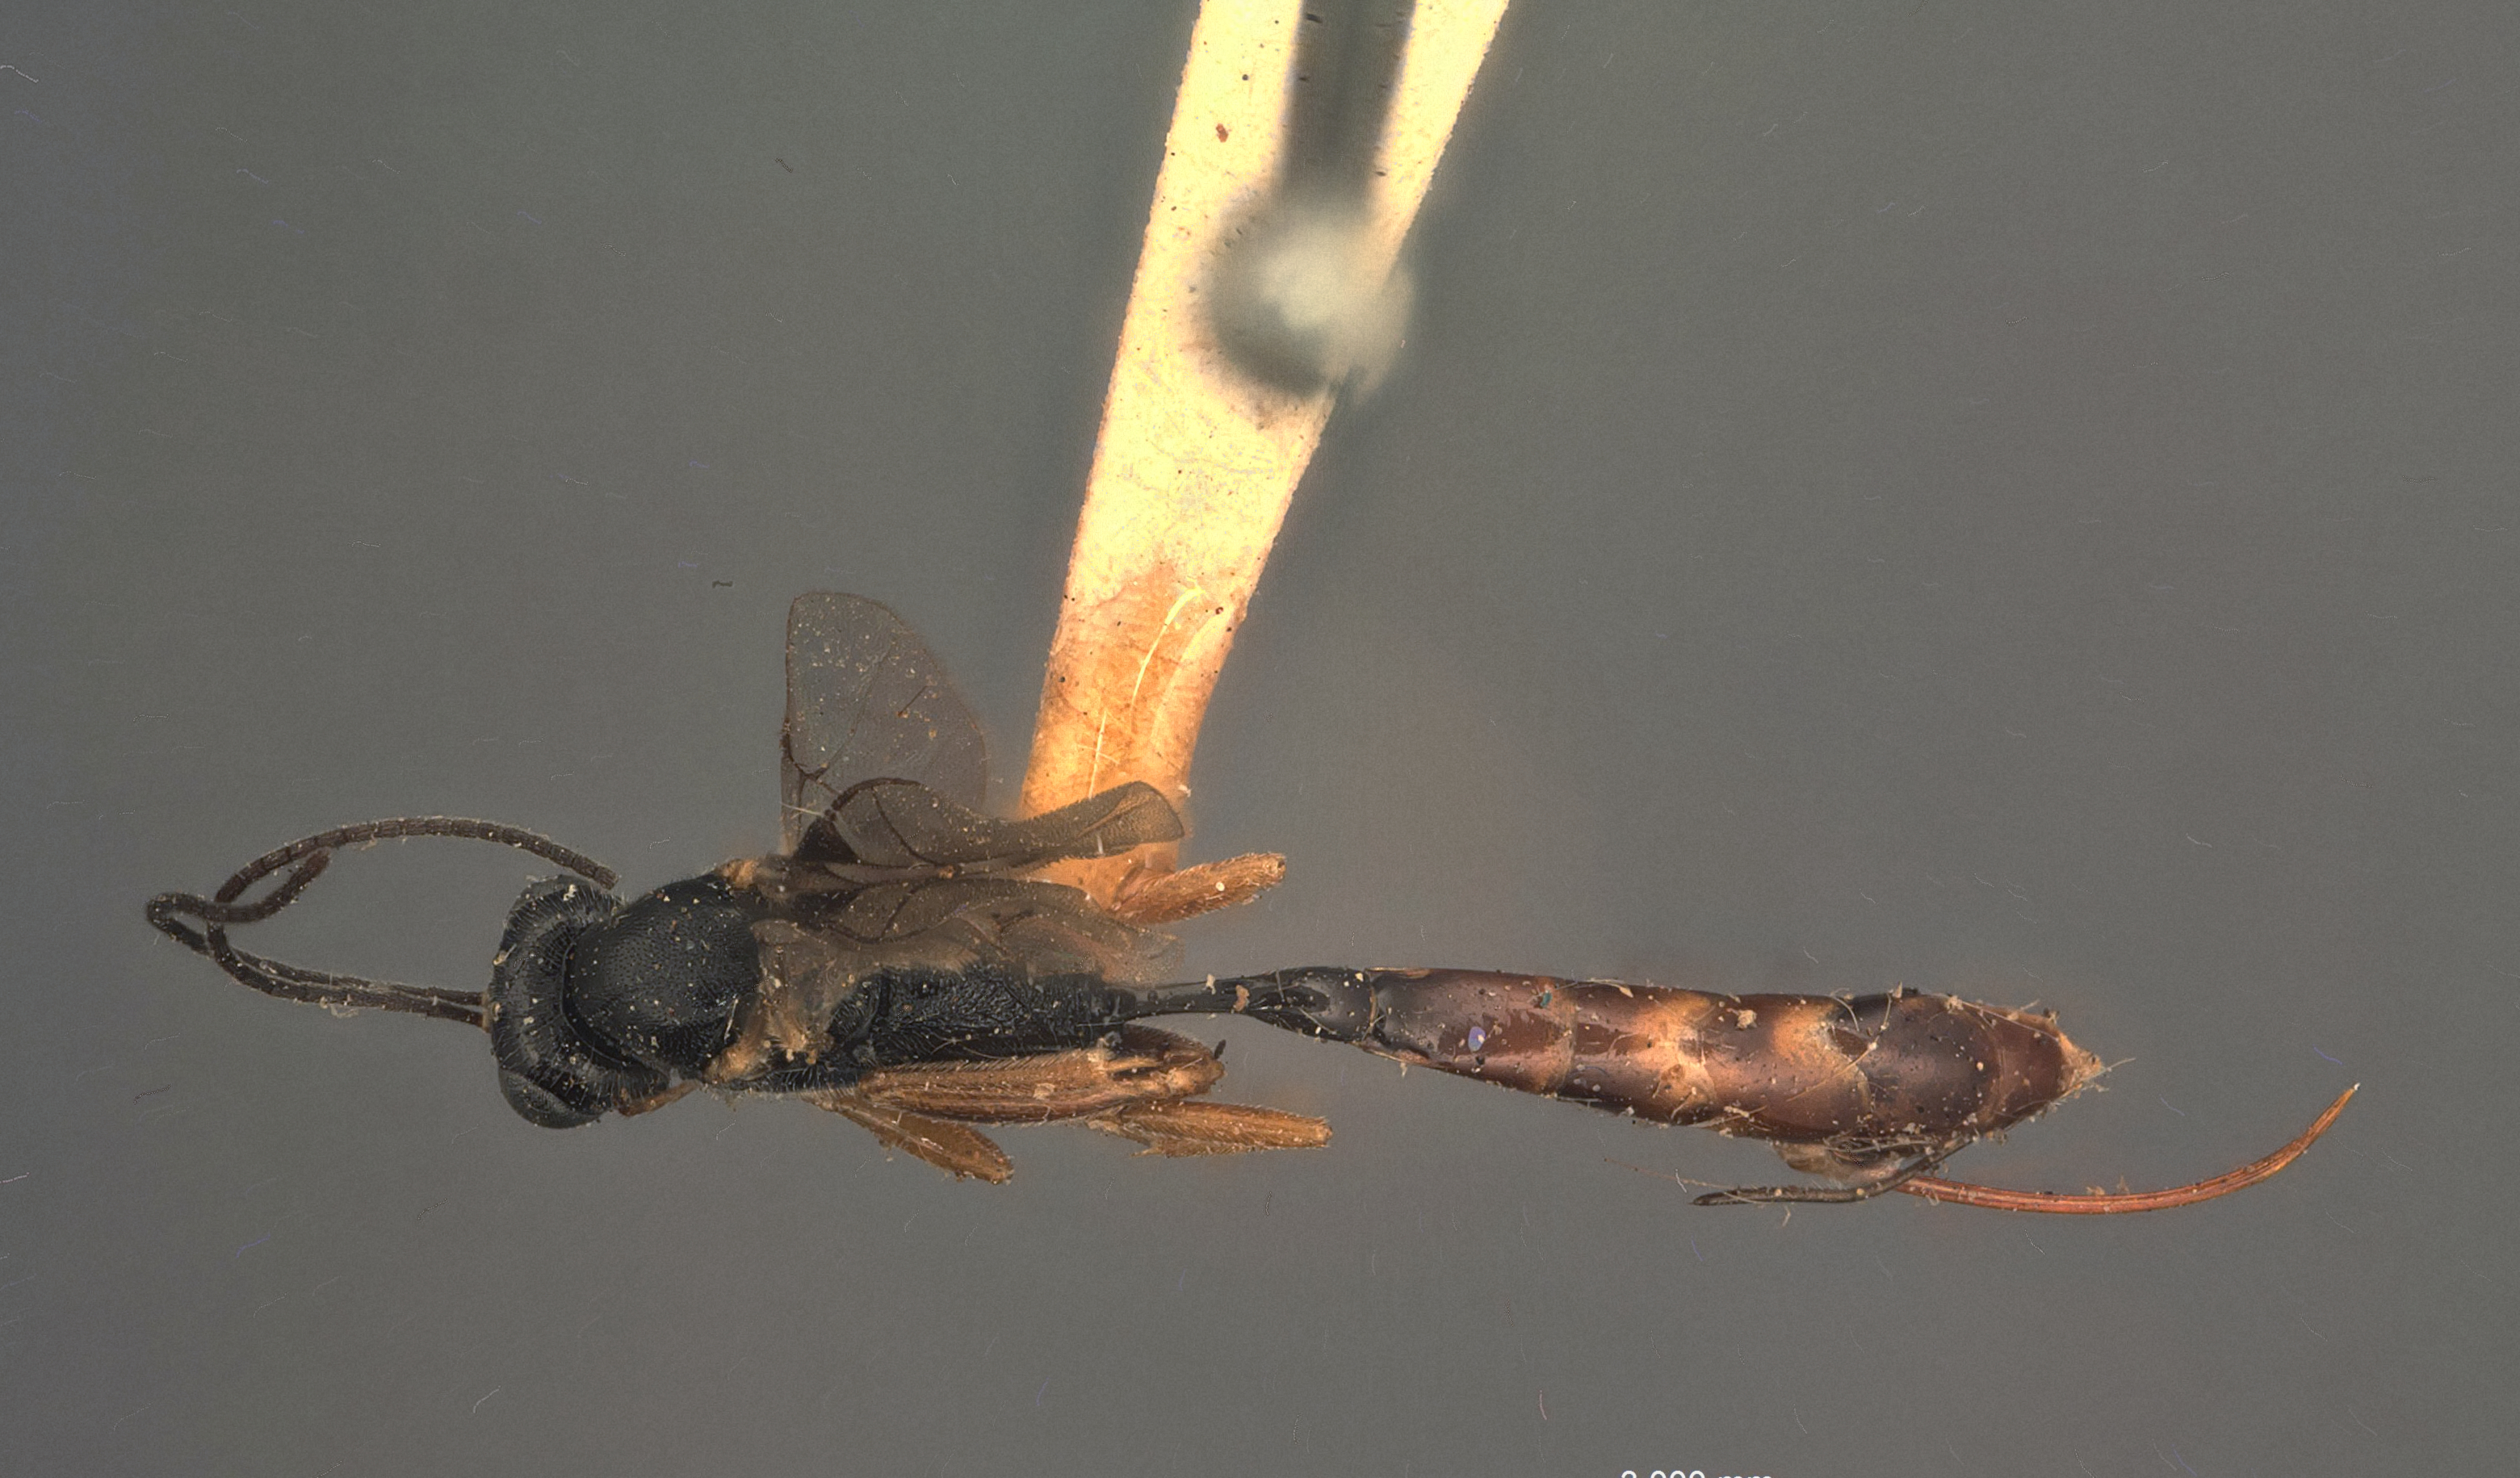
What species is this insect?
Atractodes politus
